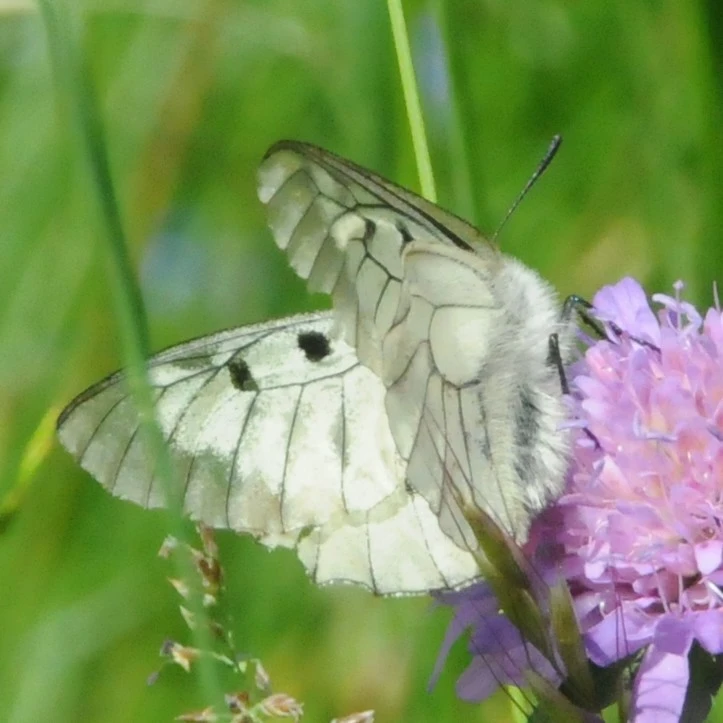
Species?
Parnassius mnemosyne
